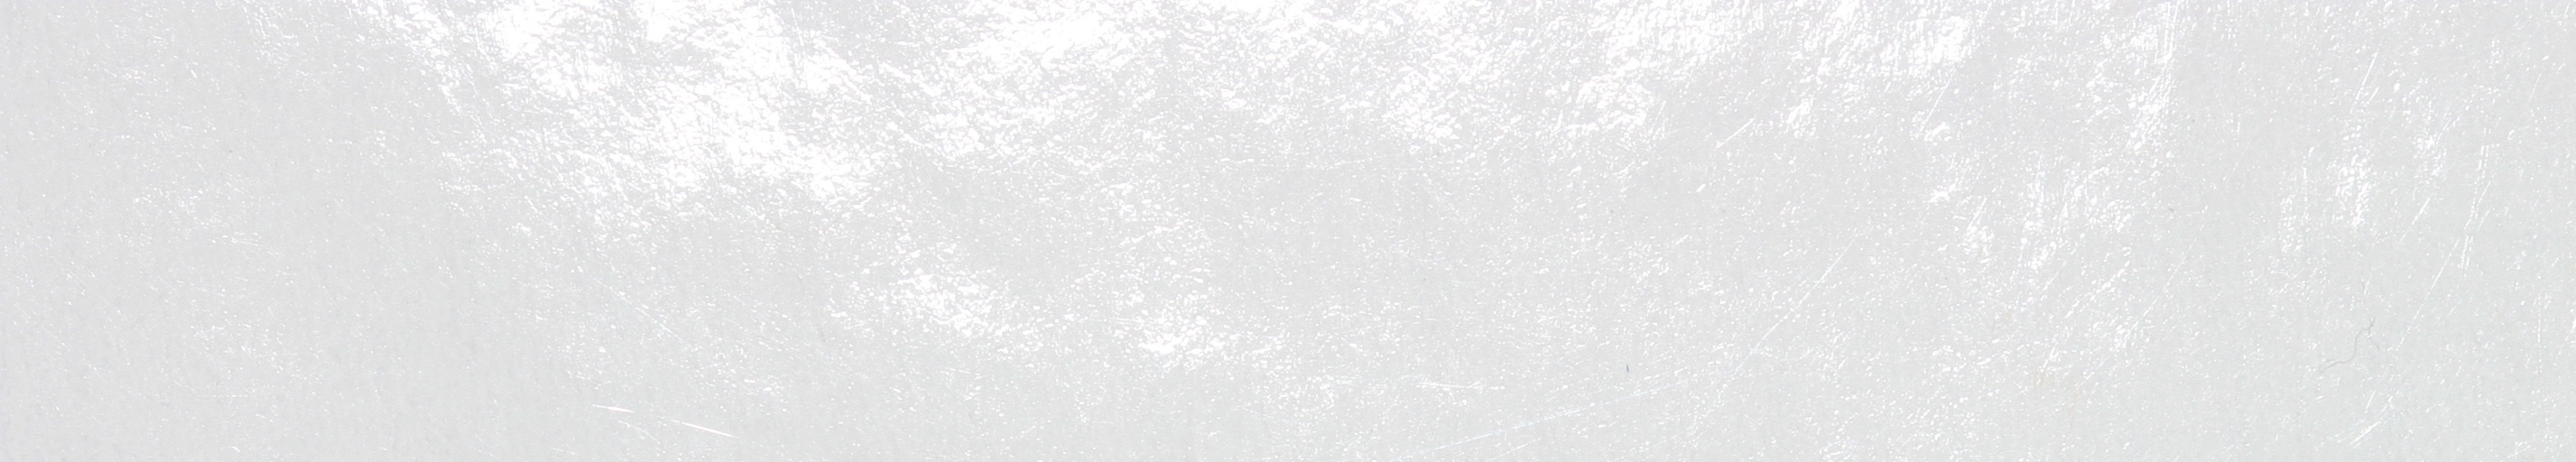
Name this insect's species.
Heikertingerella fusca
